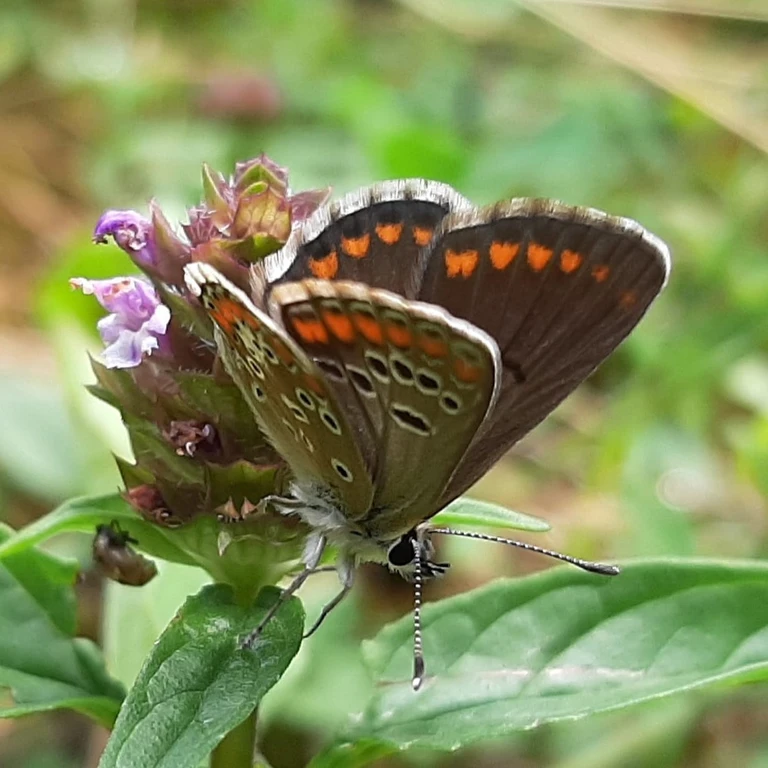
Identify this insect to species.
Aricia agestis/artaxerxes
